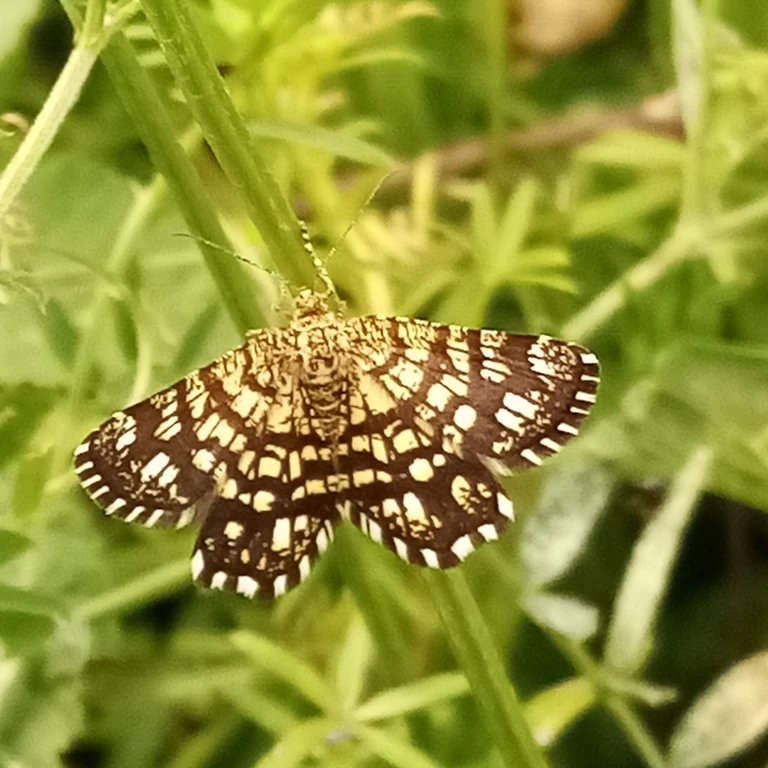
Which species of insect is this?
Chiasmia clathrata
